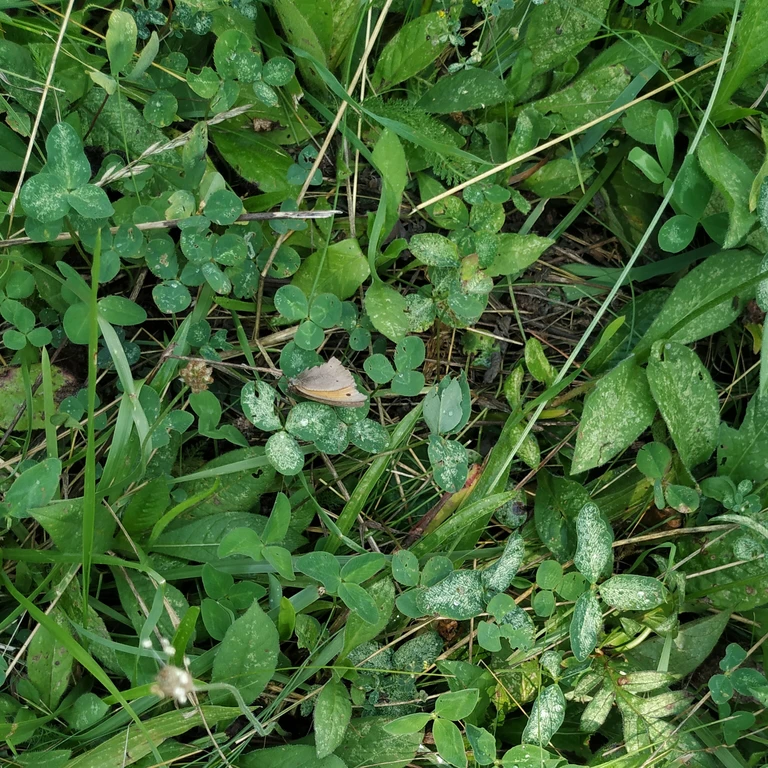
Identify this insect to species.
Maniola jurtina
